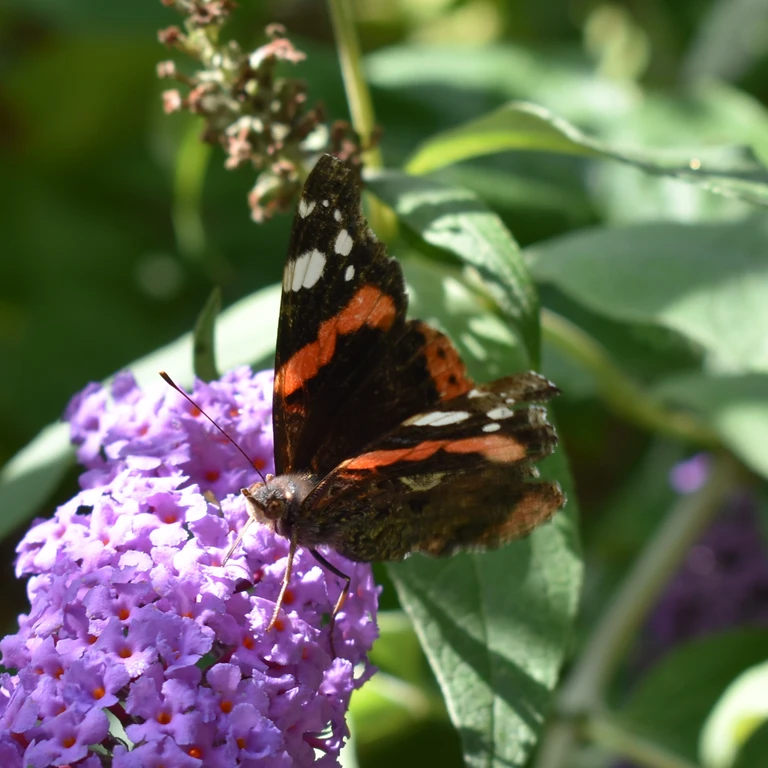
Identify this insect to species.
Vanessa atalanta
